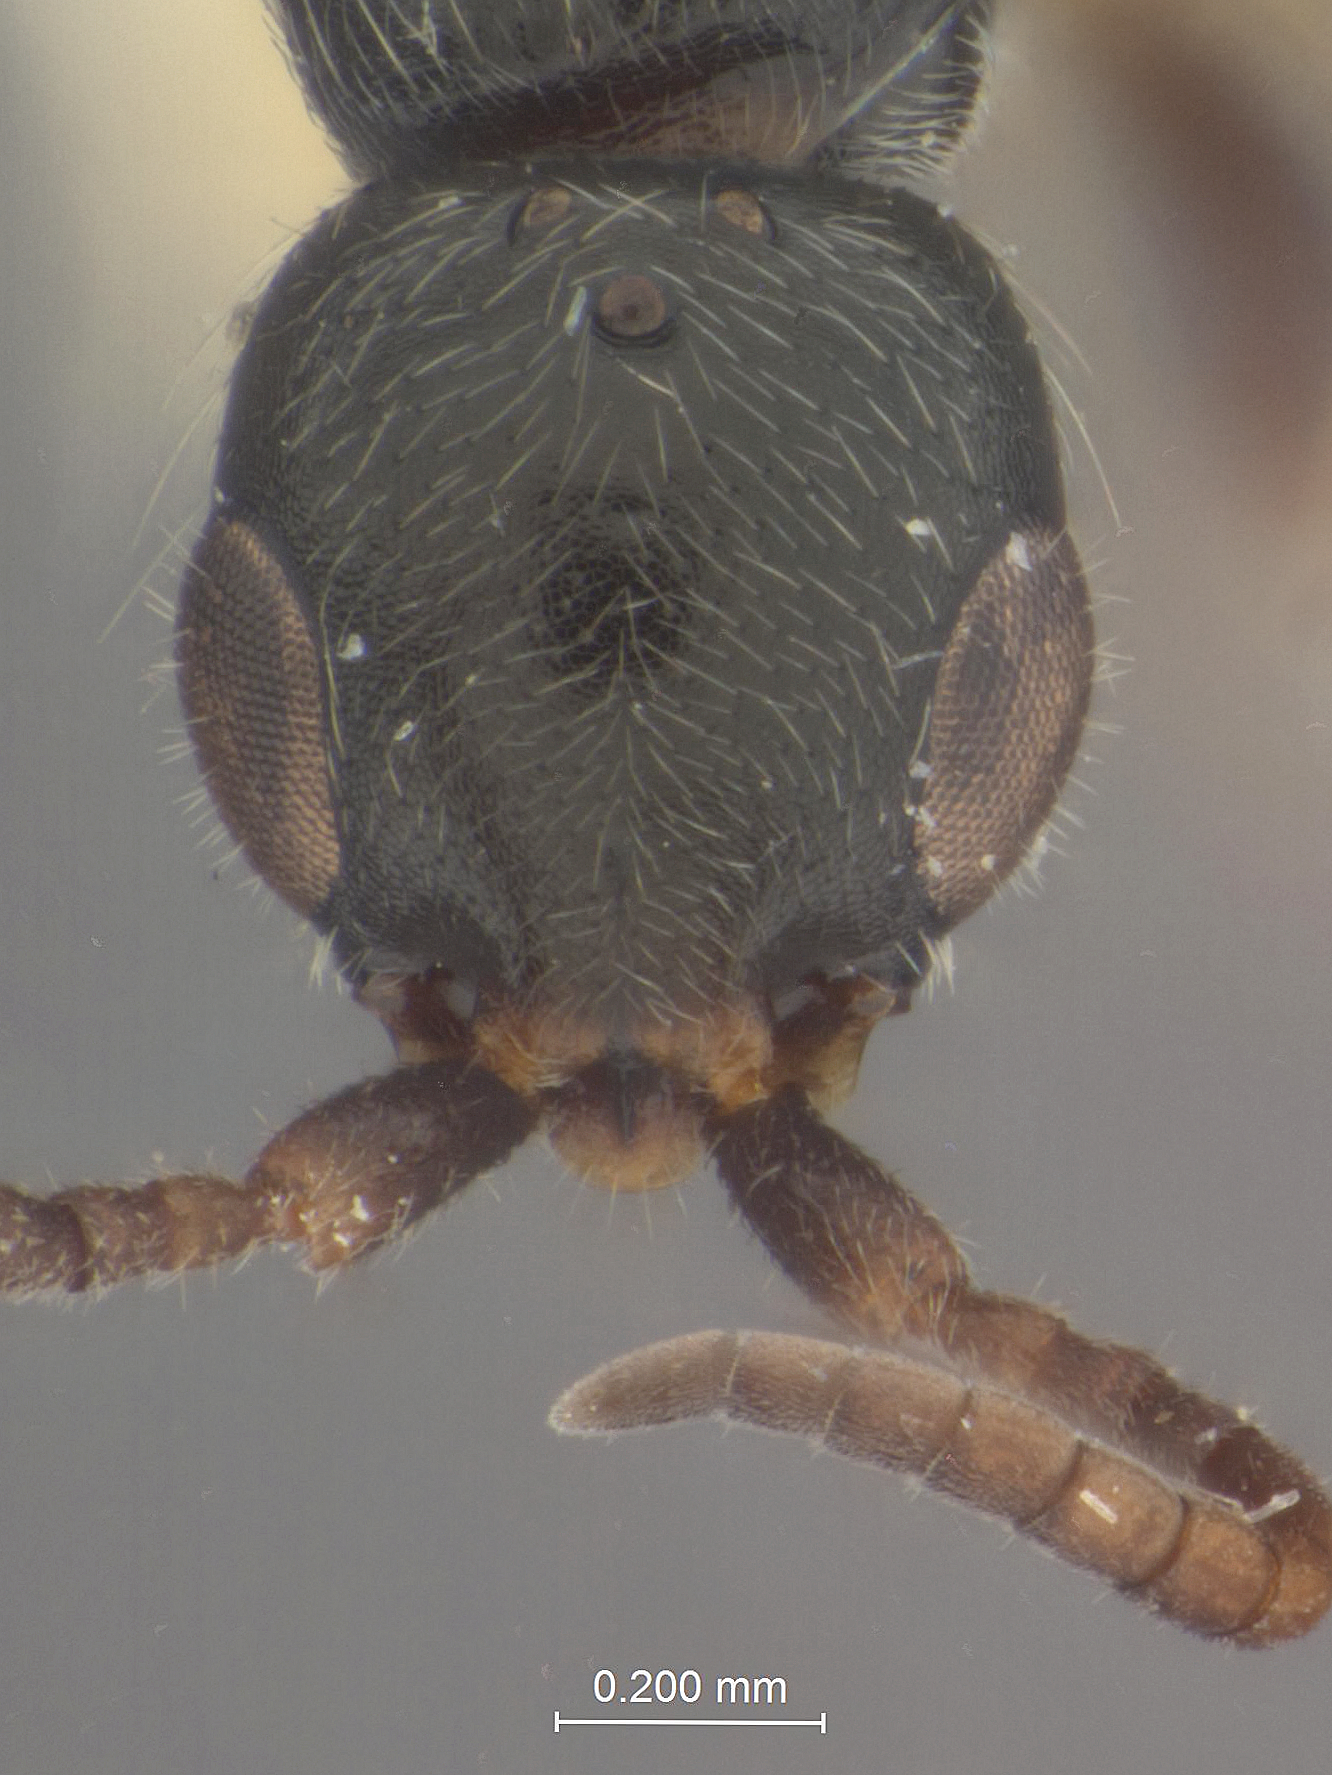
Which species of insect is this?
Holepyris breviceps
